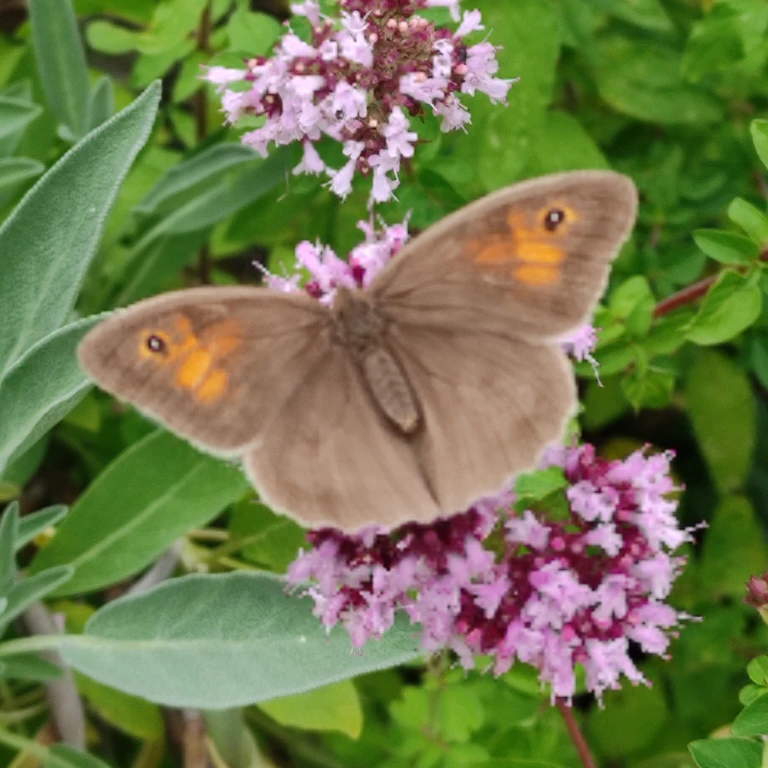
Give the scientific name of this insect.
Maniola jurtina
